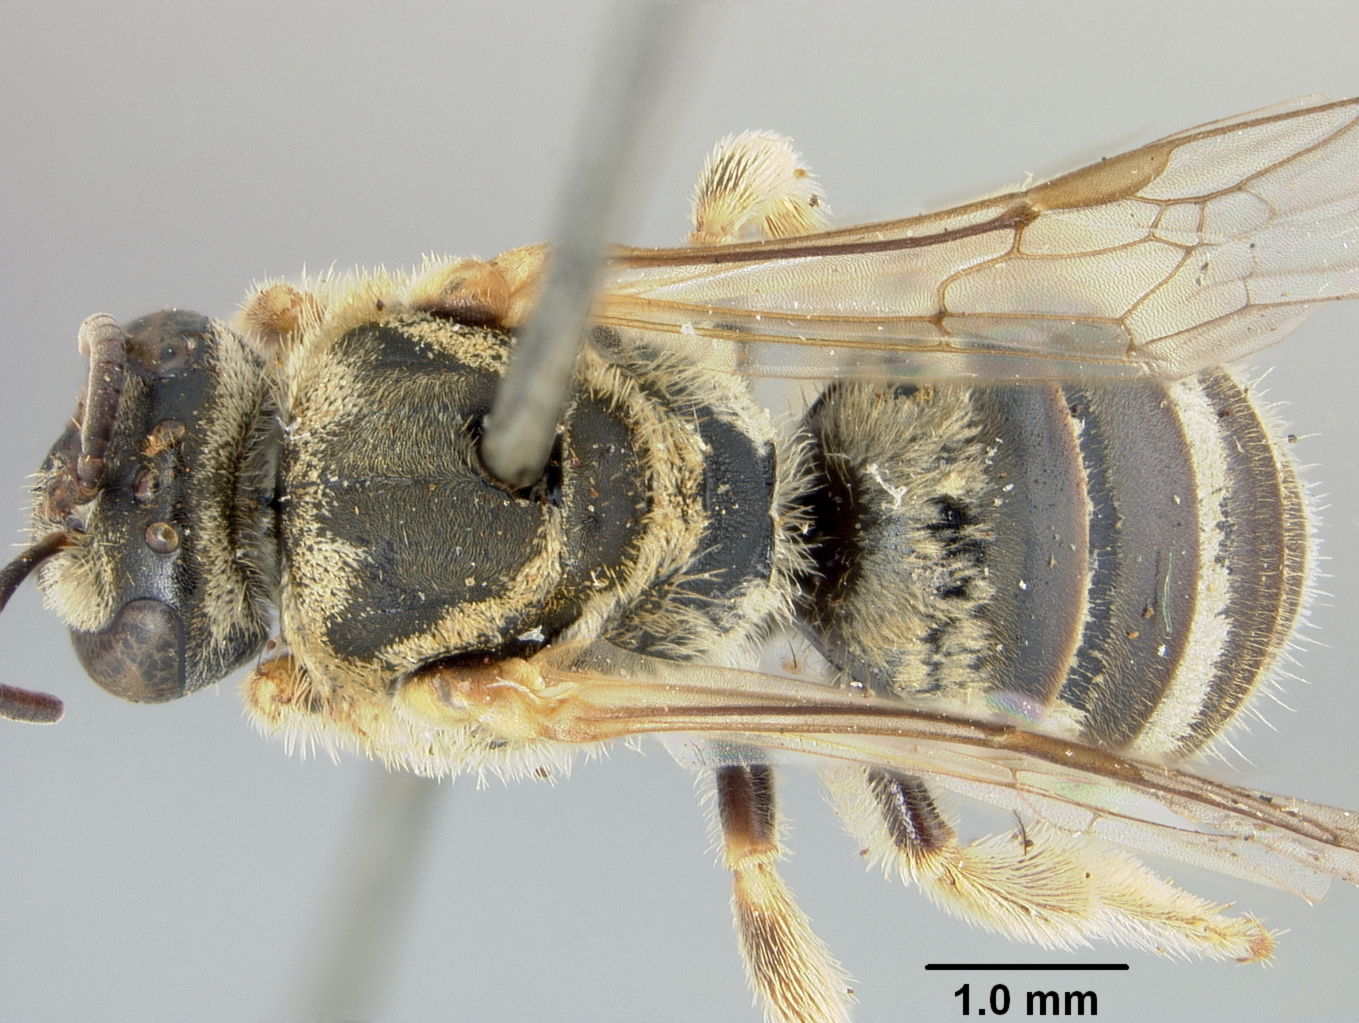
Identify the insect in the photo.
Halictus eschichotzi
